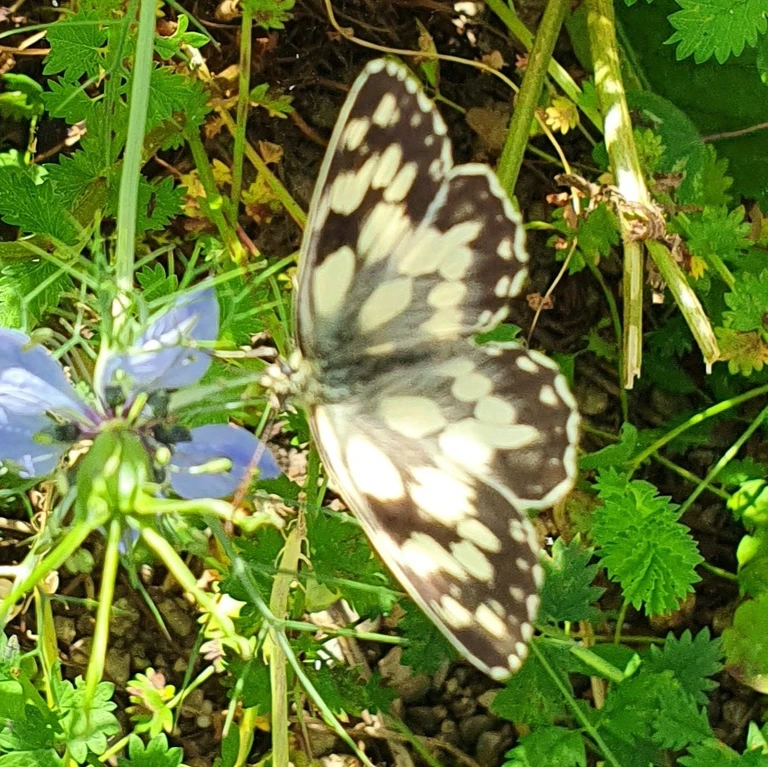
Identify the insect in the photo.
Melanargia galathea
